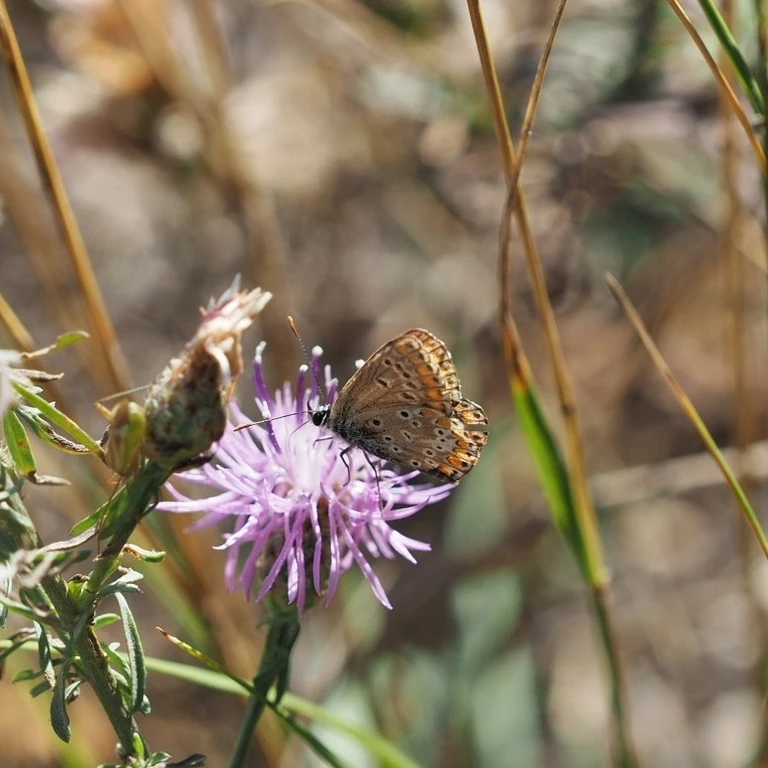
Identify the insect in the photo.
Aricia agestis/artaxerxes
